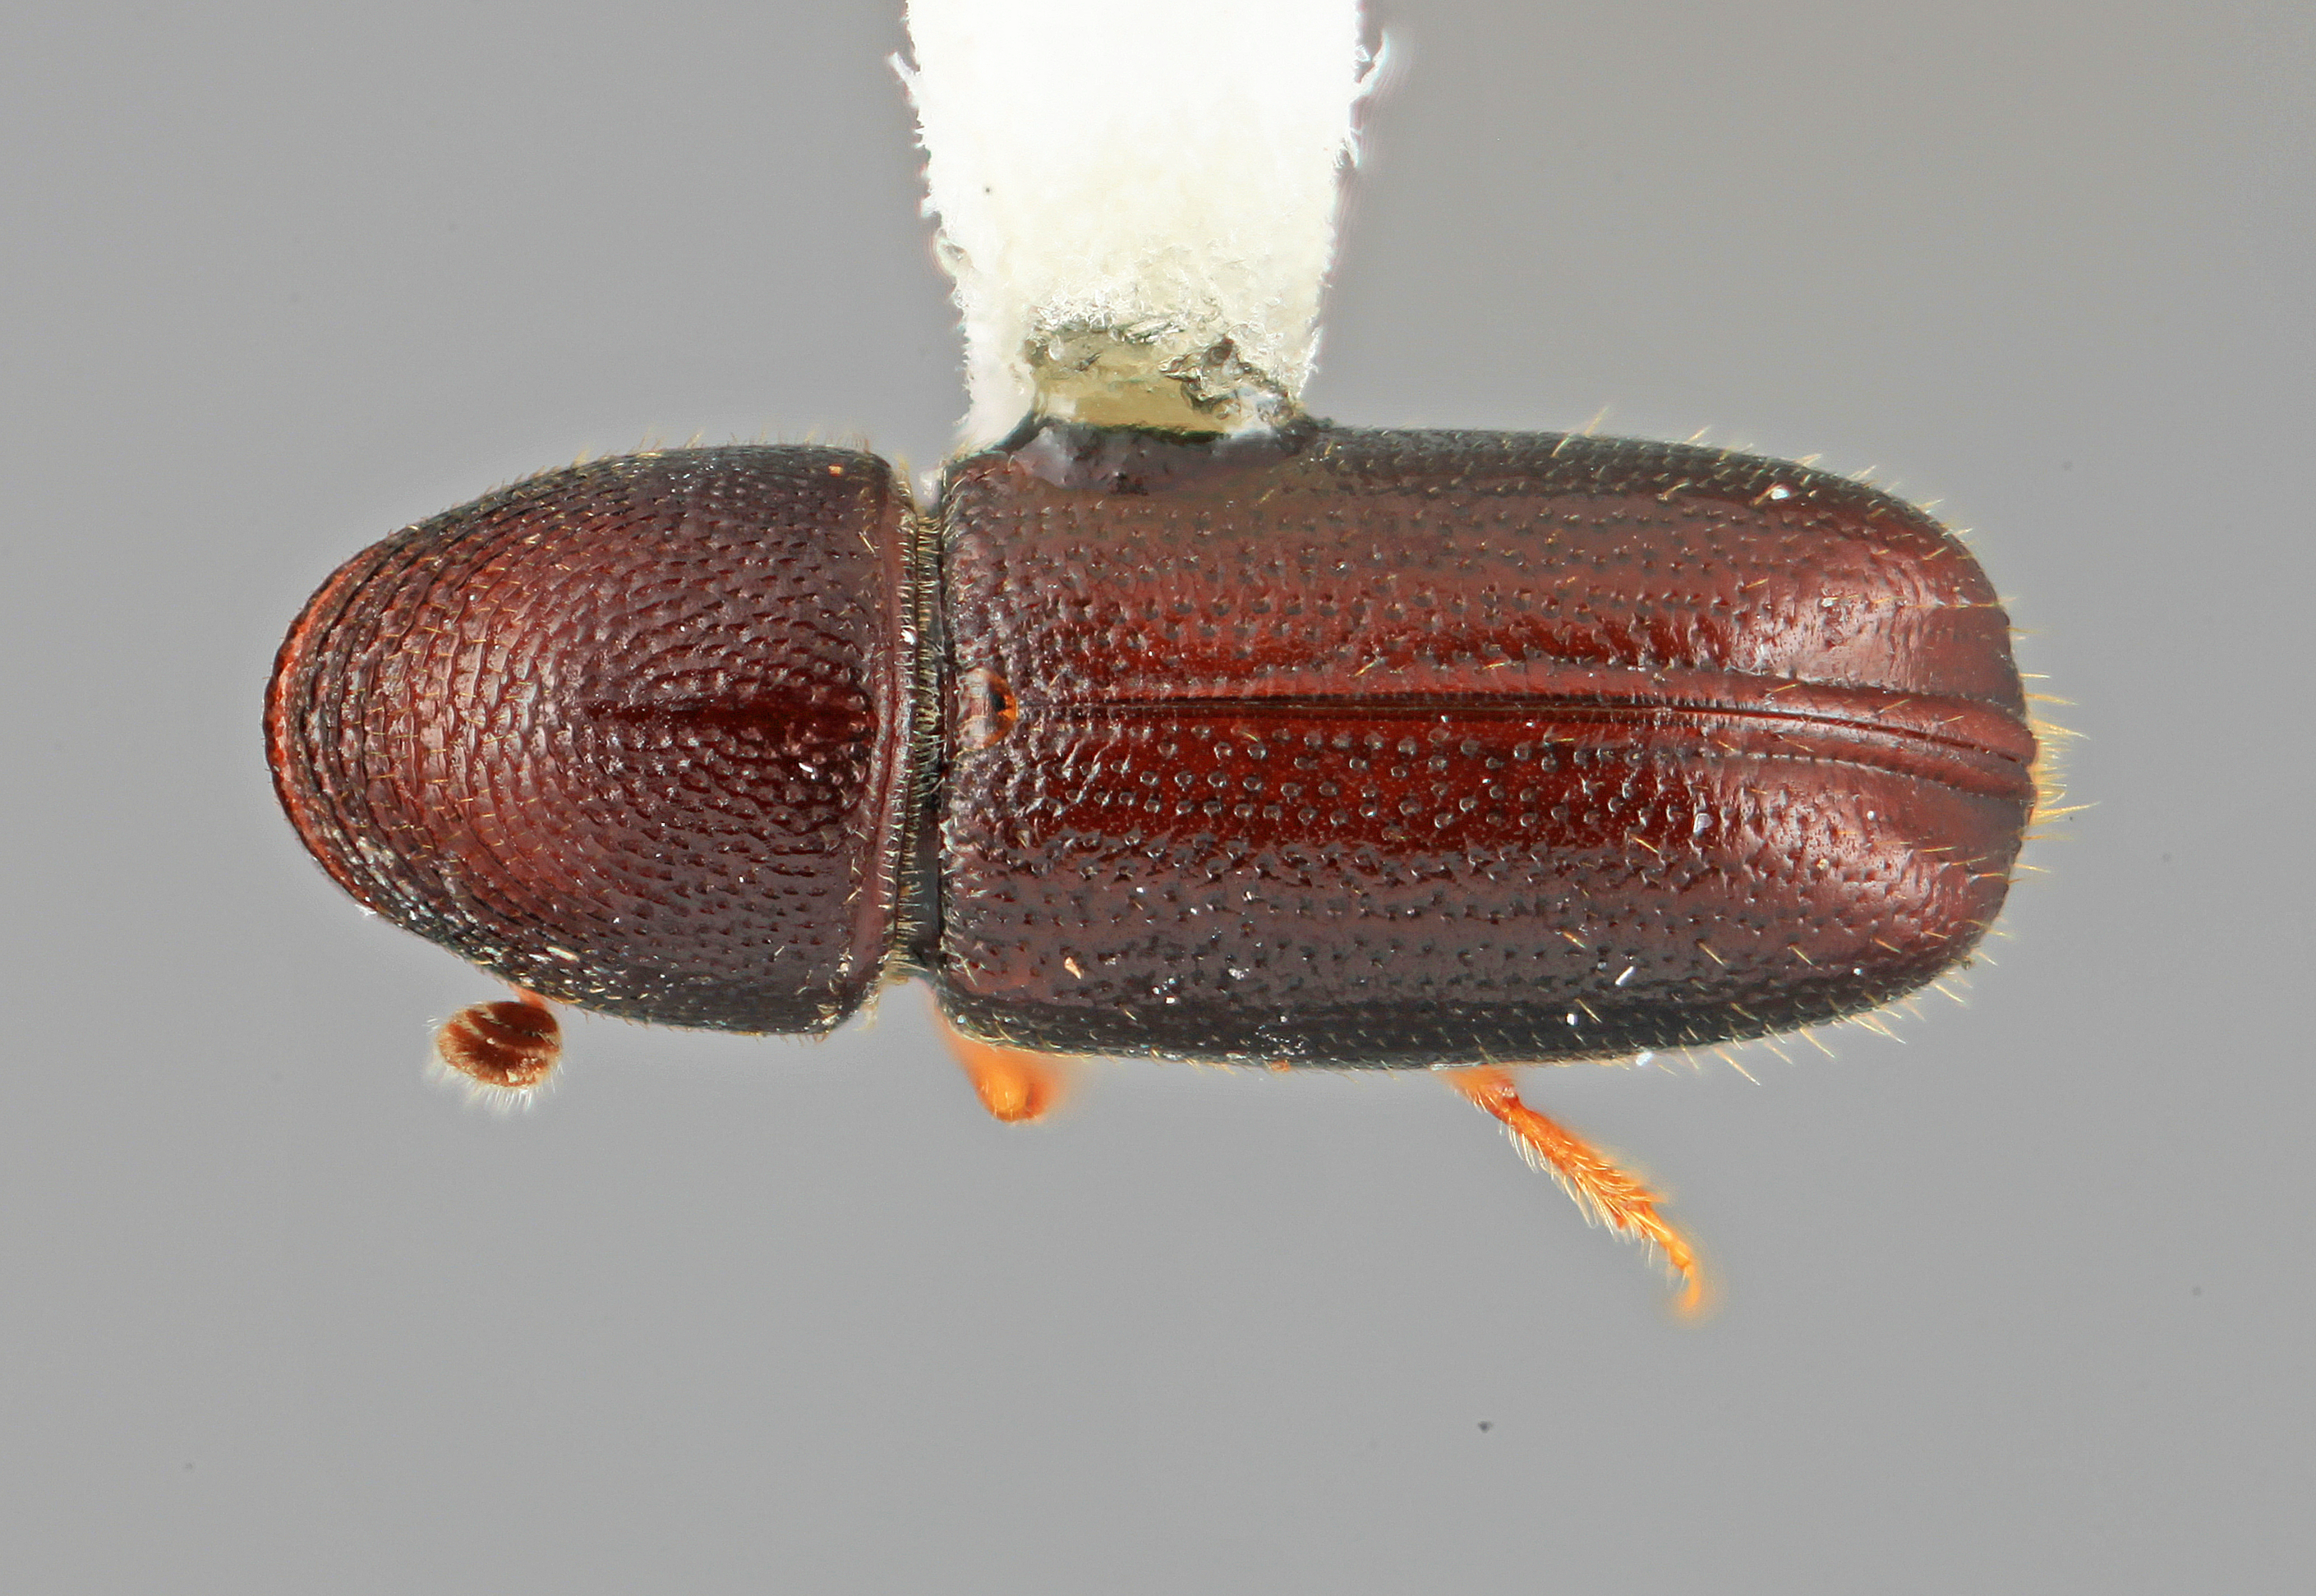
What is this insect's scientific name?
Araptus mirus
